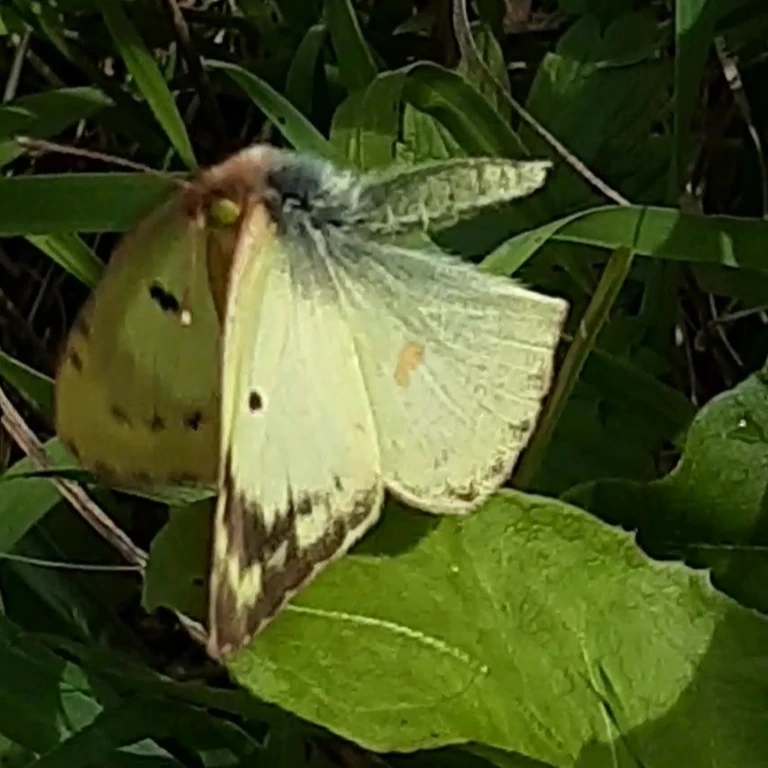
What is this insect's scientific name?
Colias hyale/alfacariensis
